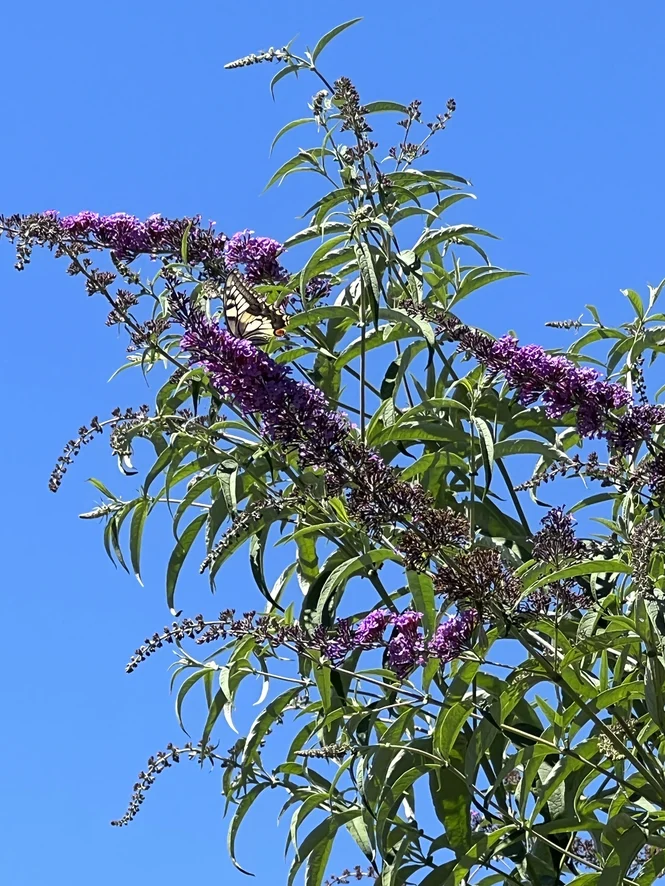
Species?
Papilio machaon
